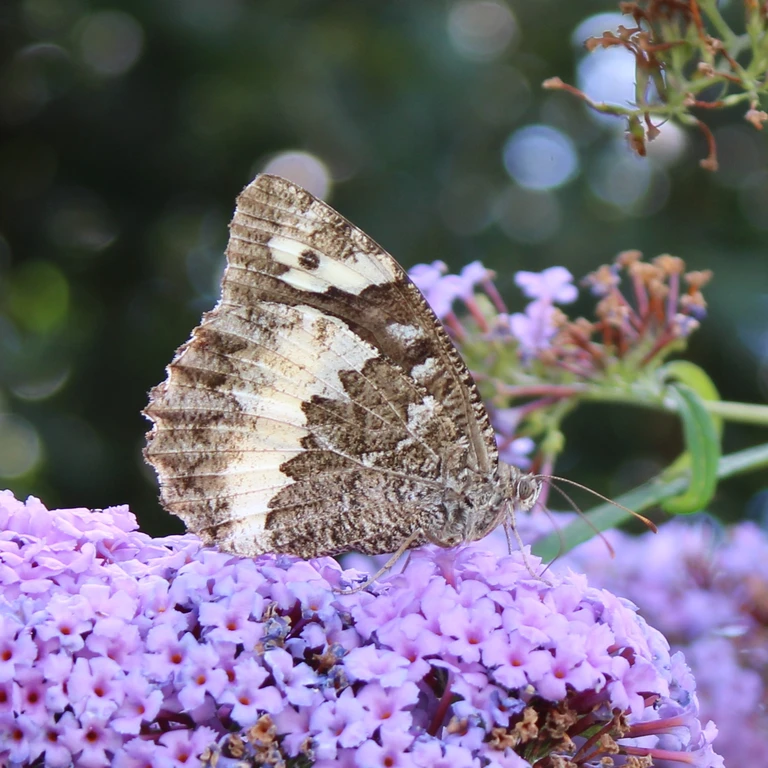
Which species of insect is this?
Brintesia circe
